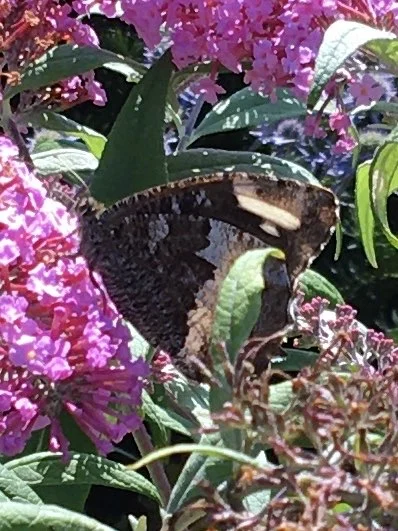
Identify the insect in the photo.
Brintesia circe
